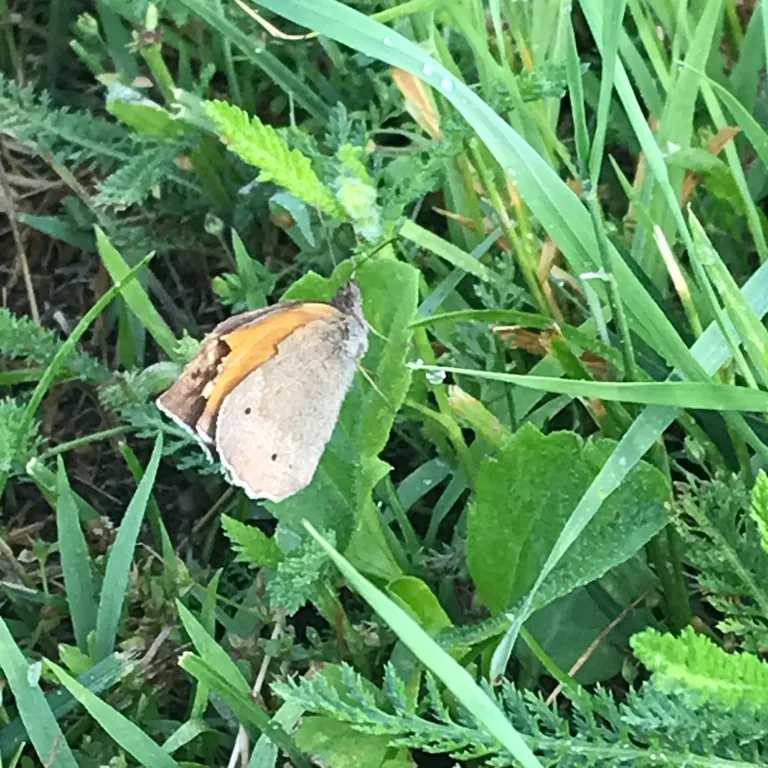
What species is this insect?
Maniola jurtina
